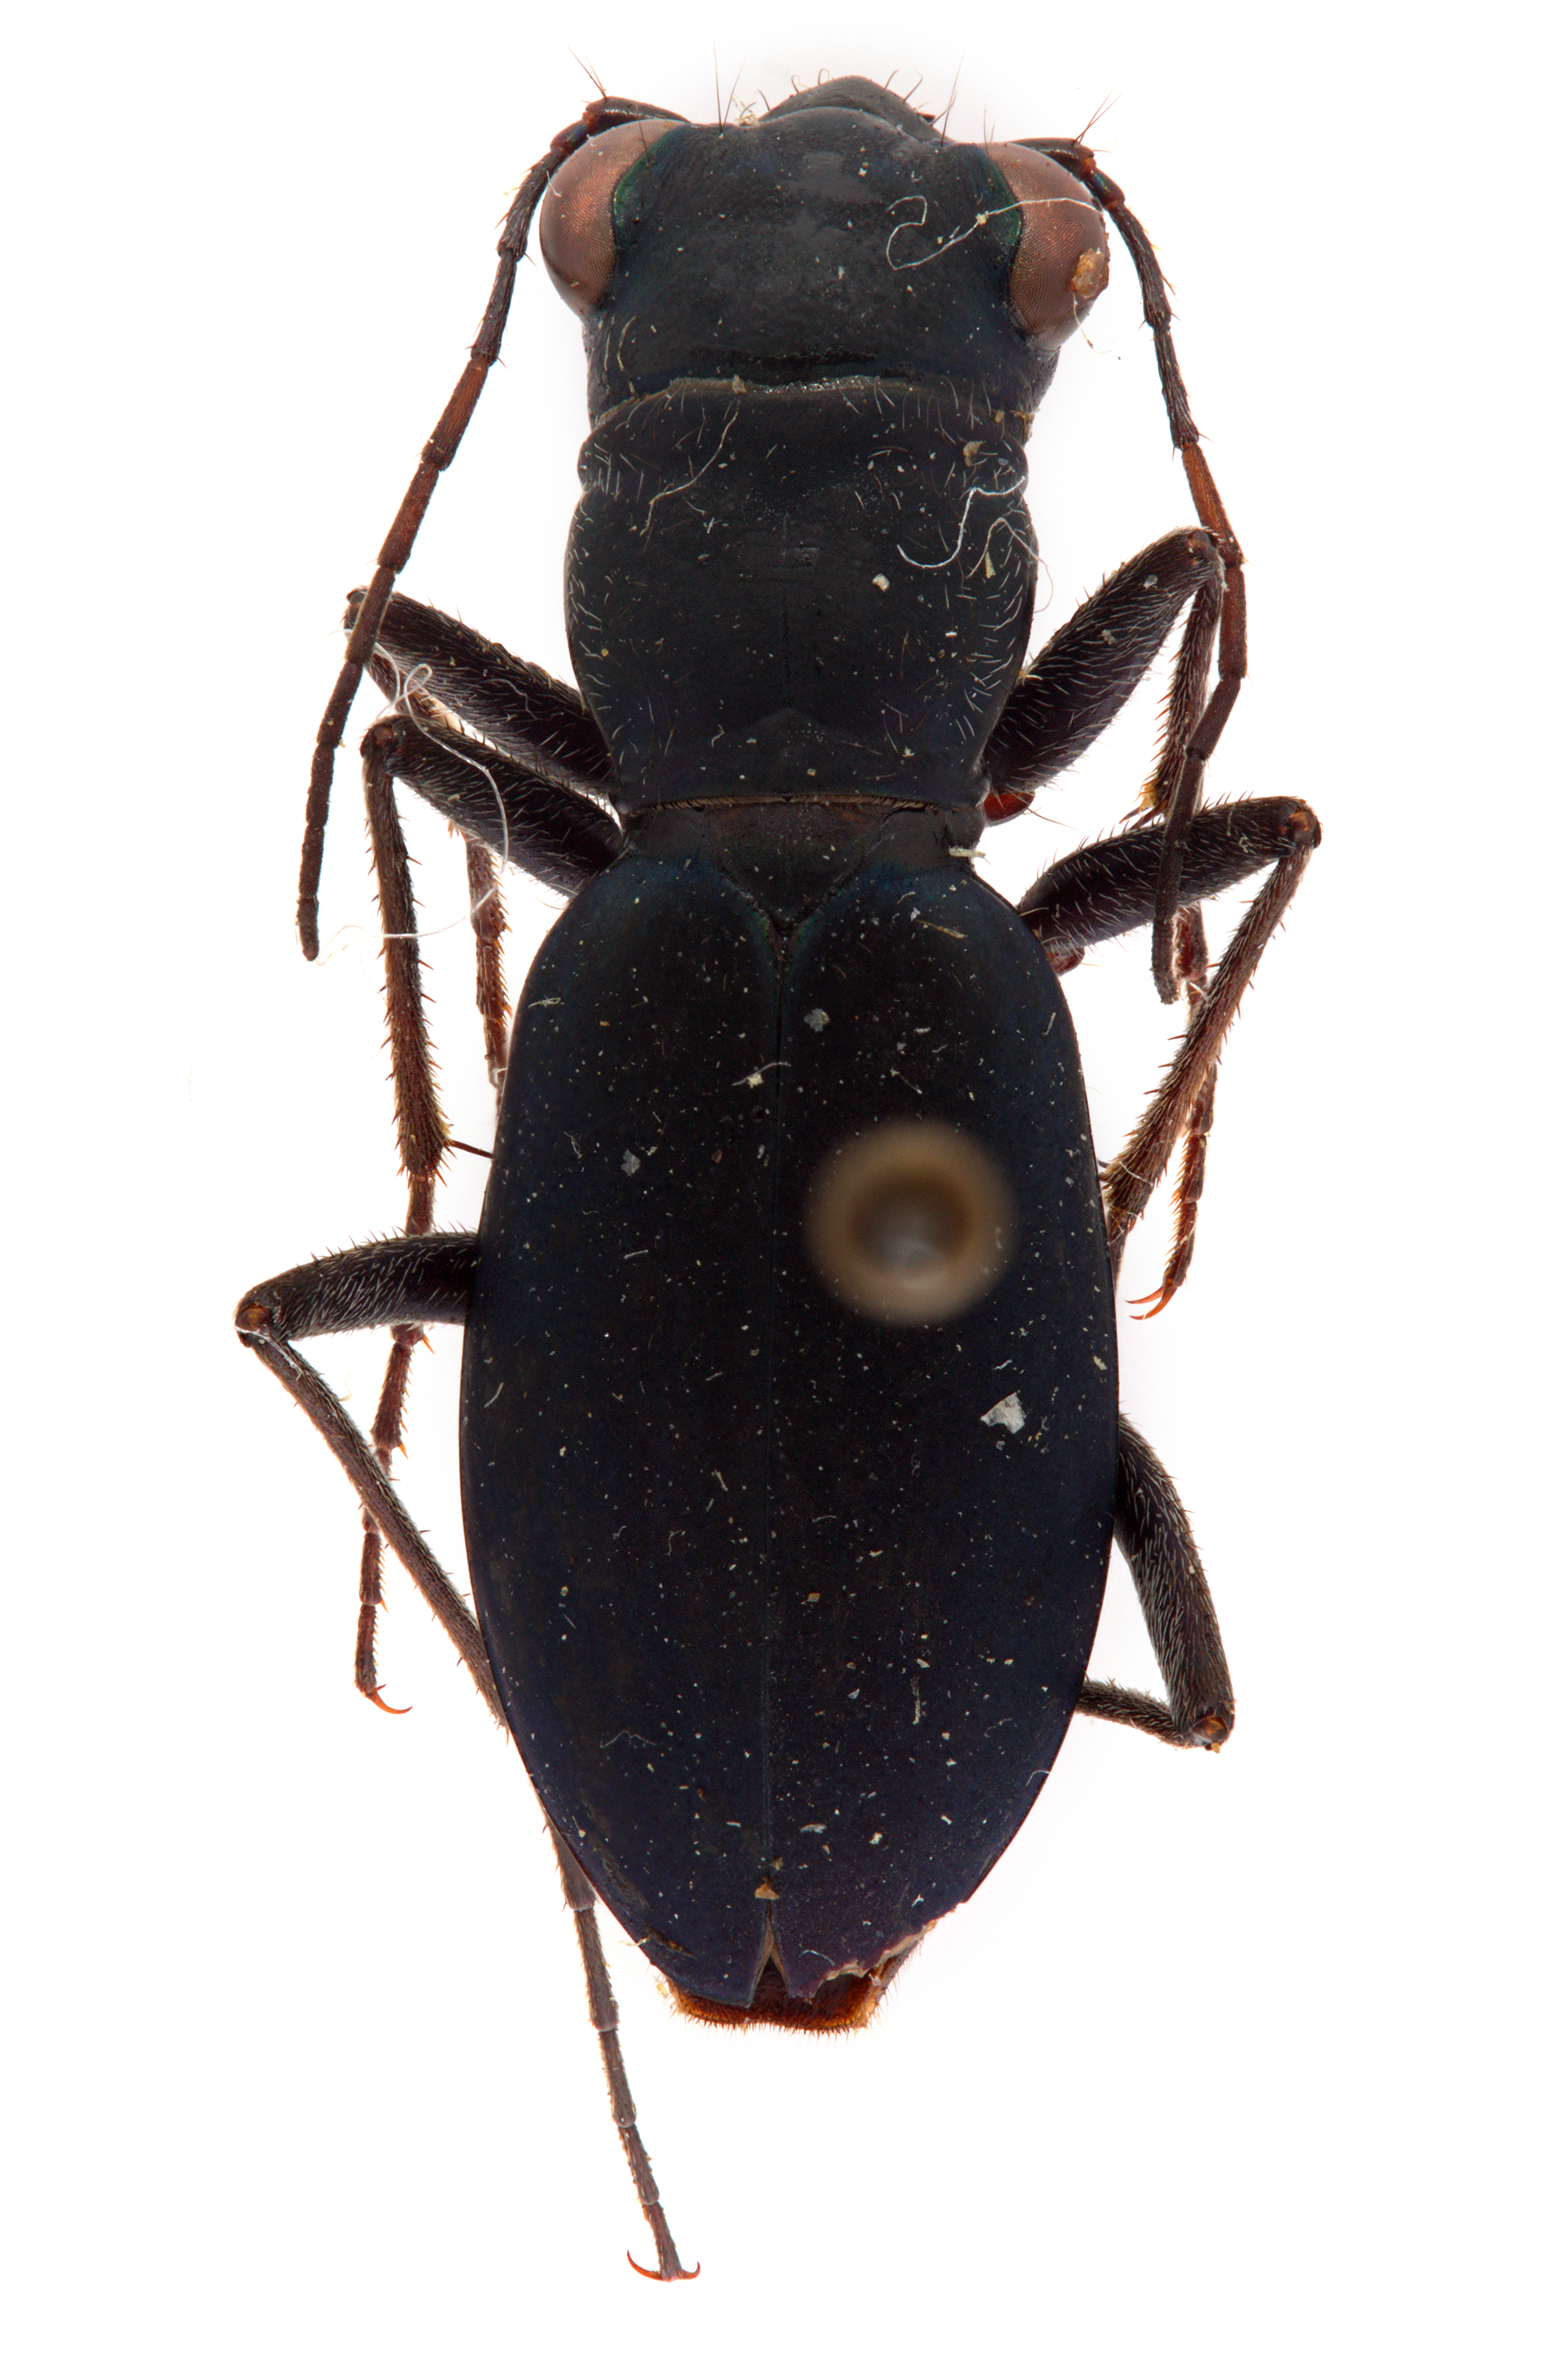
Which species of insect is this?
Dromochorus pruininus
